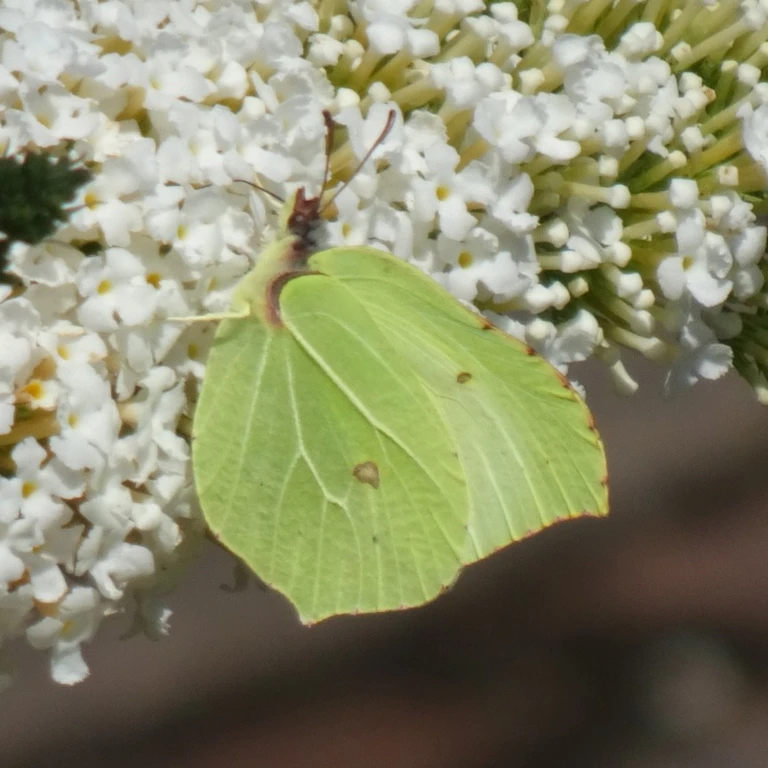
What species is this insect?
Gonepteryx rhamni
